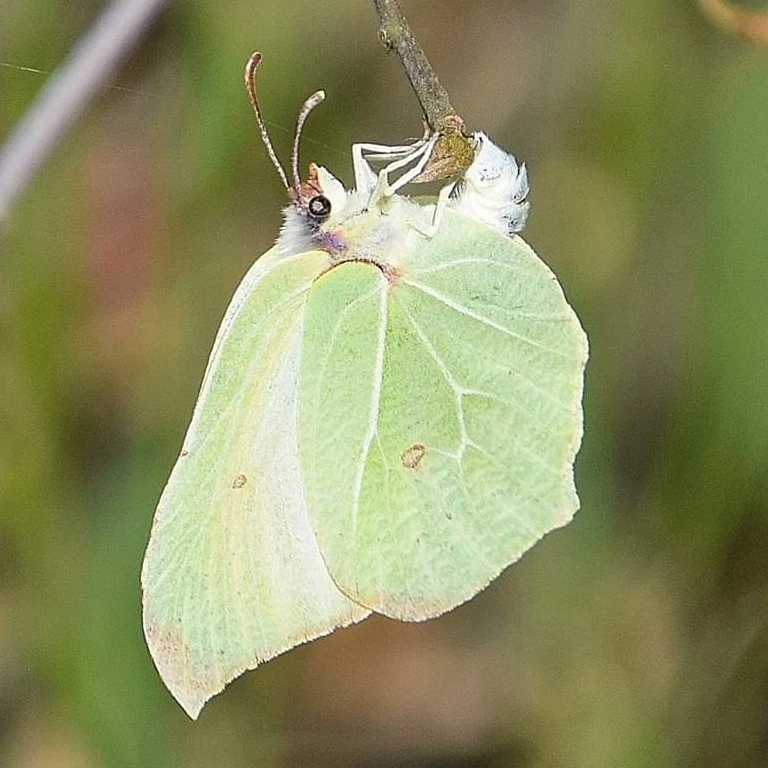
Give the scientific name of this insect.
Gonepteryx rhamni
